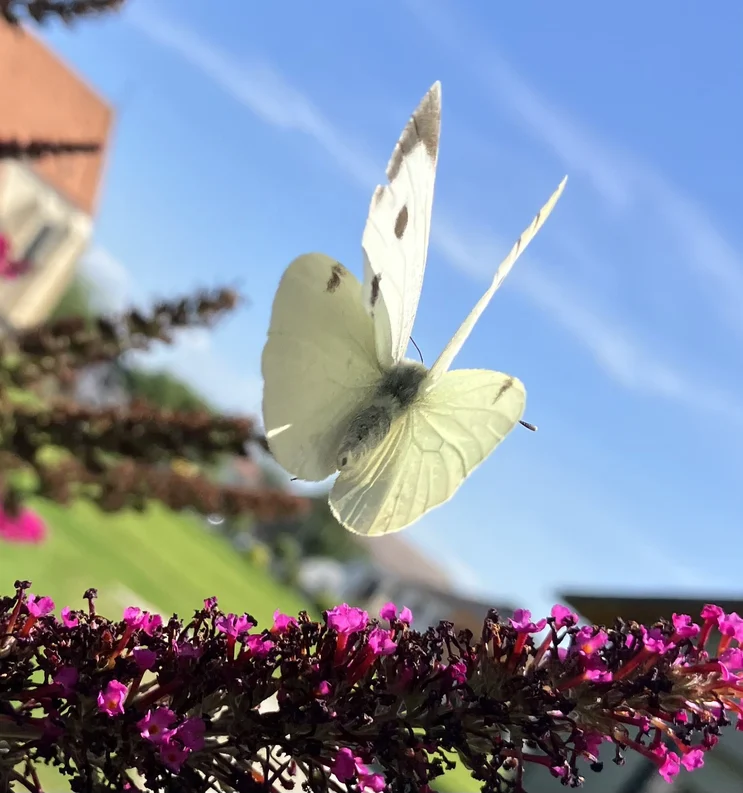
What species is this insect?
Pieris brassicae
